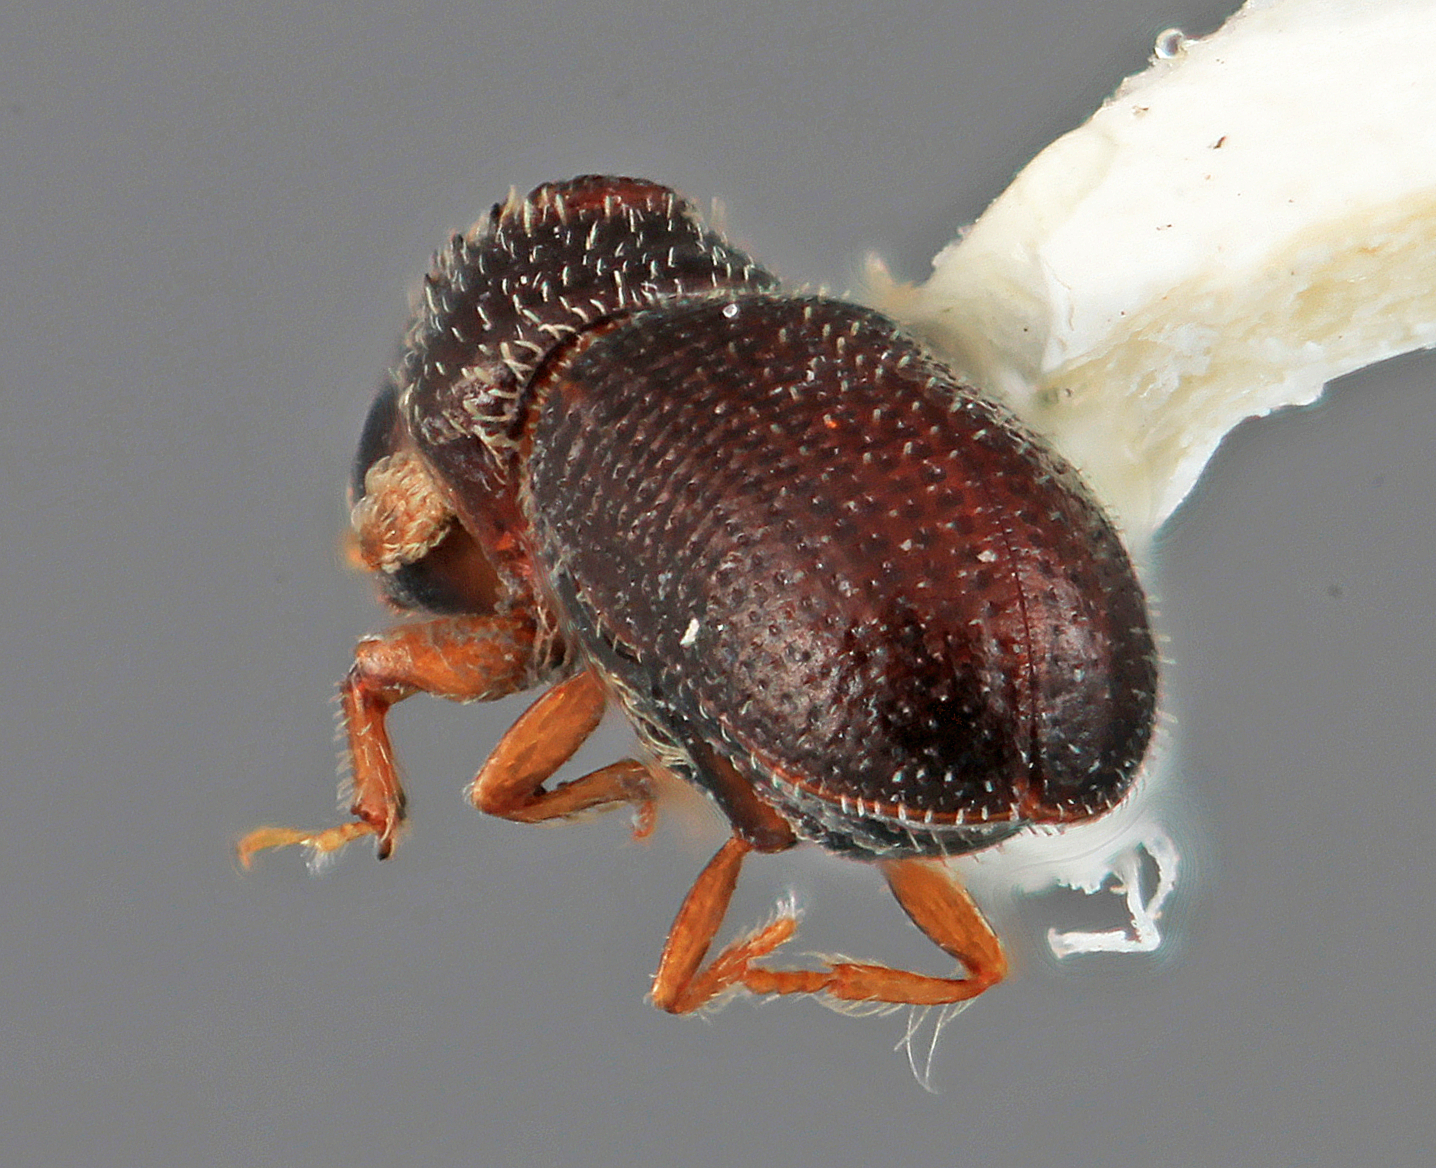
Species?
Pseudothysanoes plumalis
